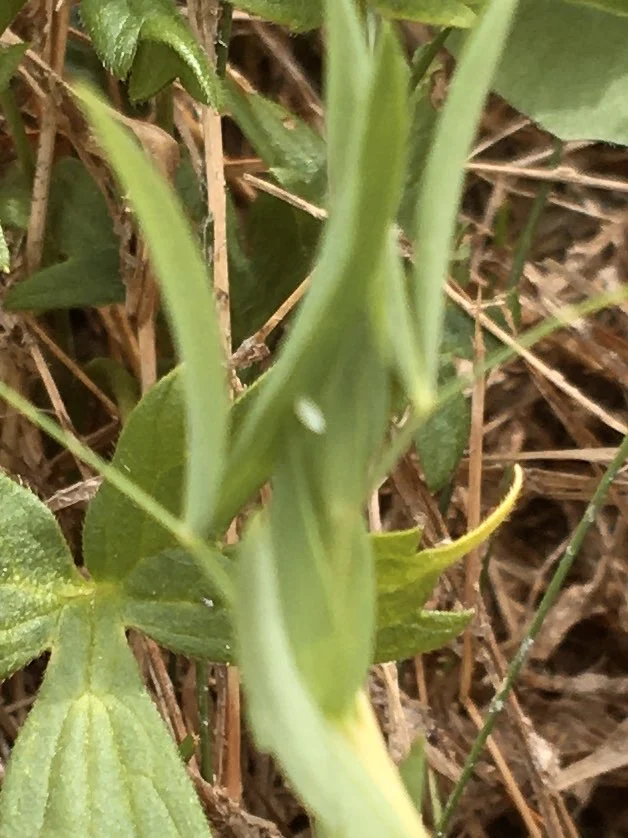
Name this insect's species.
Leptidea sinapis/juvernica
